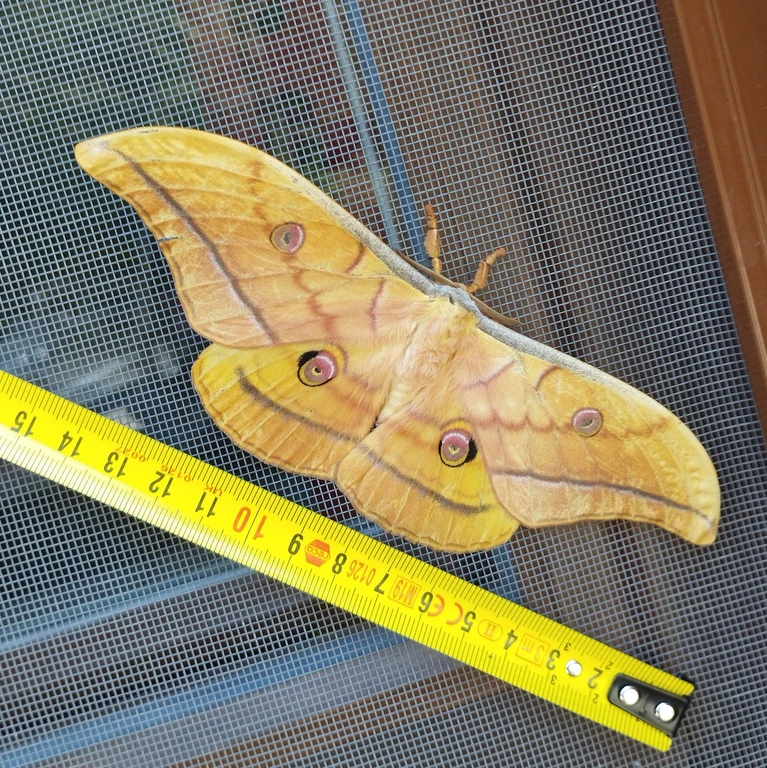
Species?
Antheraea yamamai
